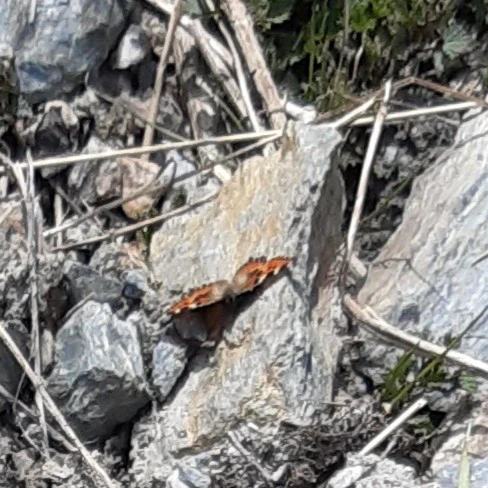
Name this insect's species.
Aglais urticae
